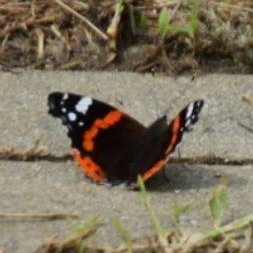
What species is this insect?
Vanessa atalanta
